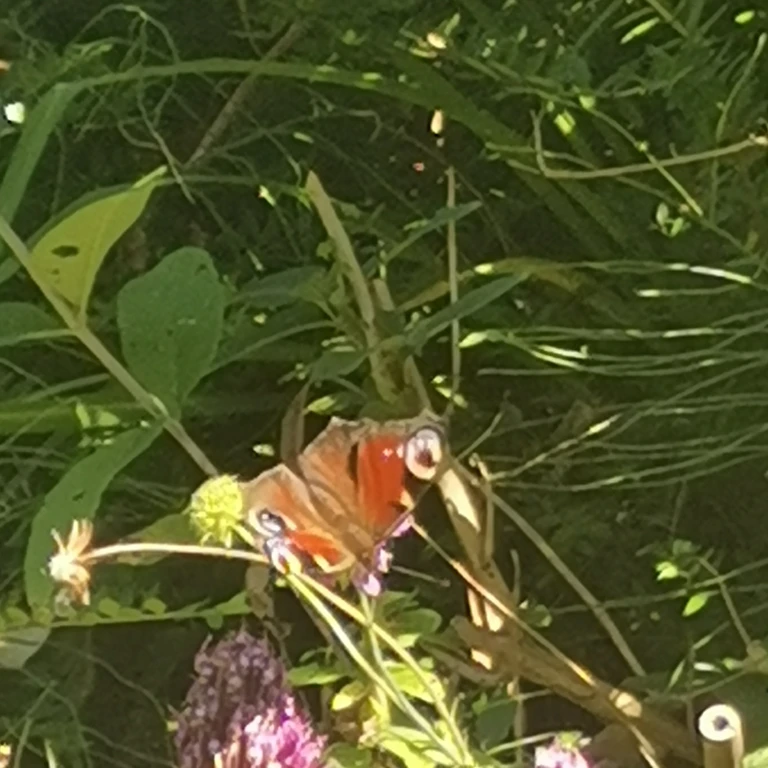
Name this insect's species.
Aglais io
